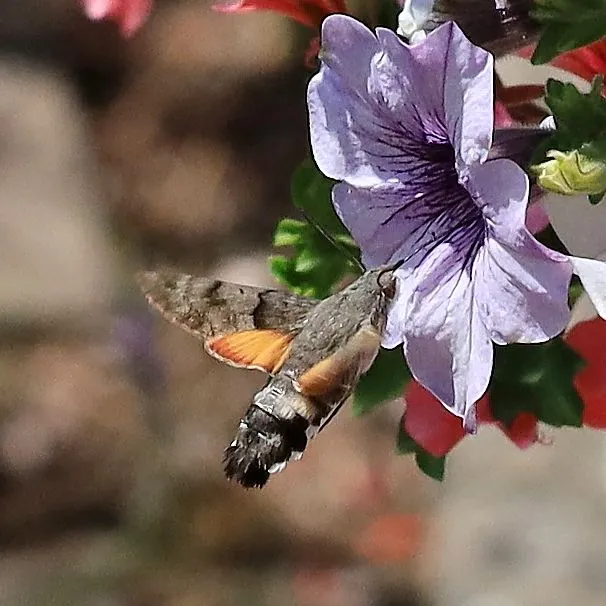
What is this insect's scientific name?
Macroglossum stellatarum
